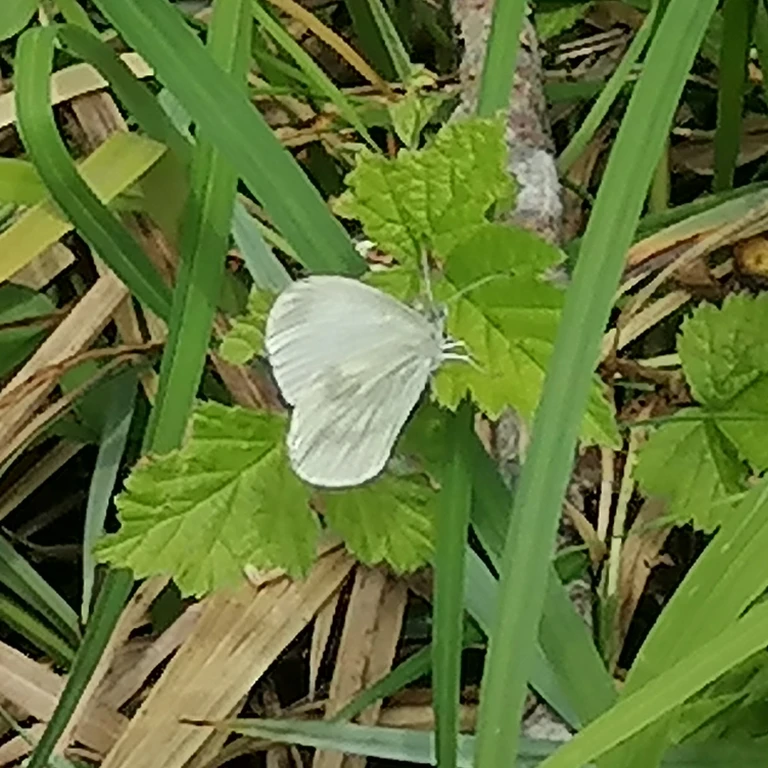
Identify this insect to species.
Leptidea sinapis/juvernica
